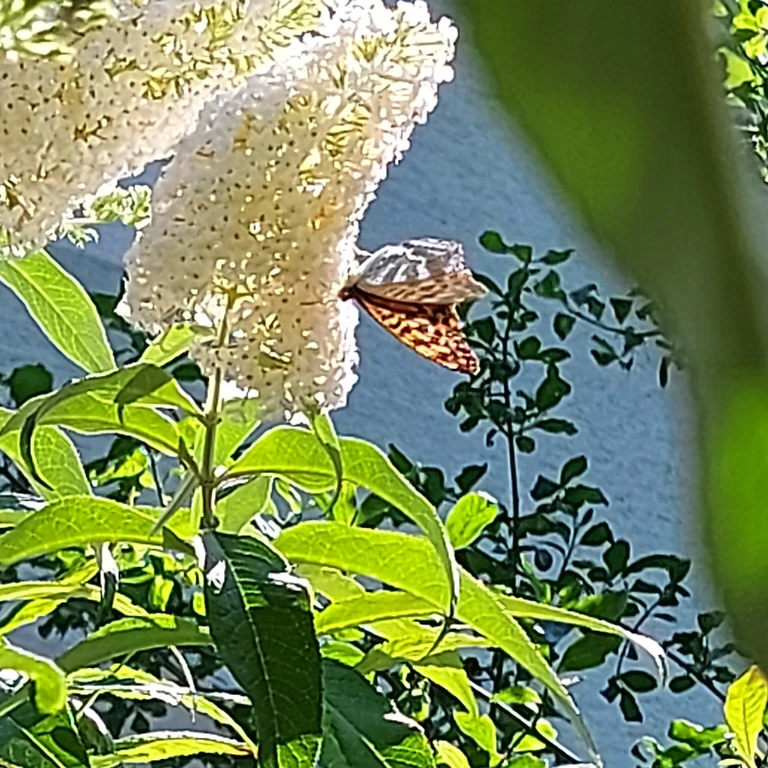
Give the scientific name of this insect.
Argynnis paphia
